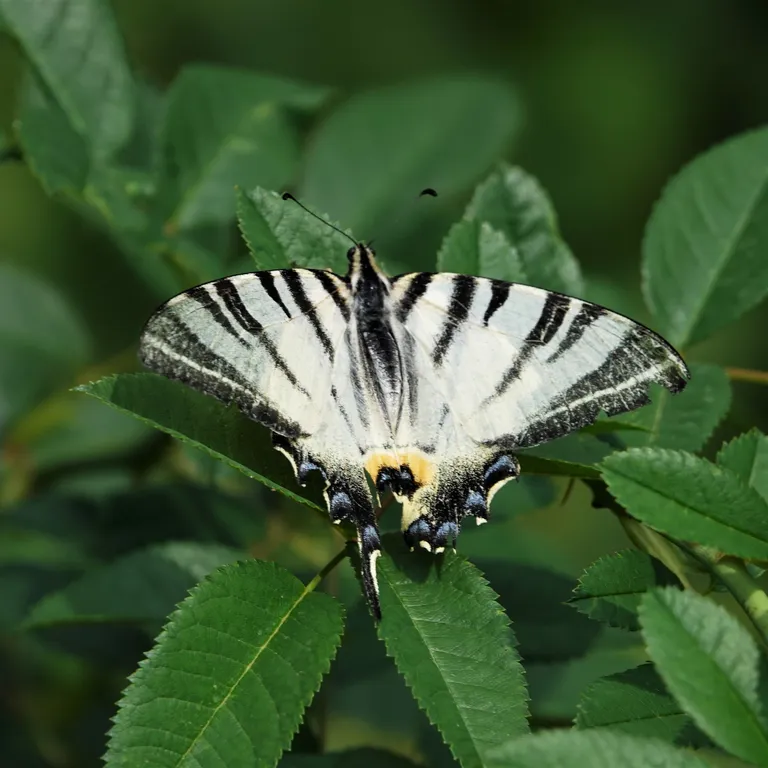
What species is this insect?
Iphiclides podalirius
